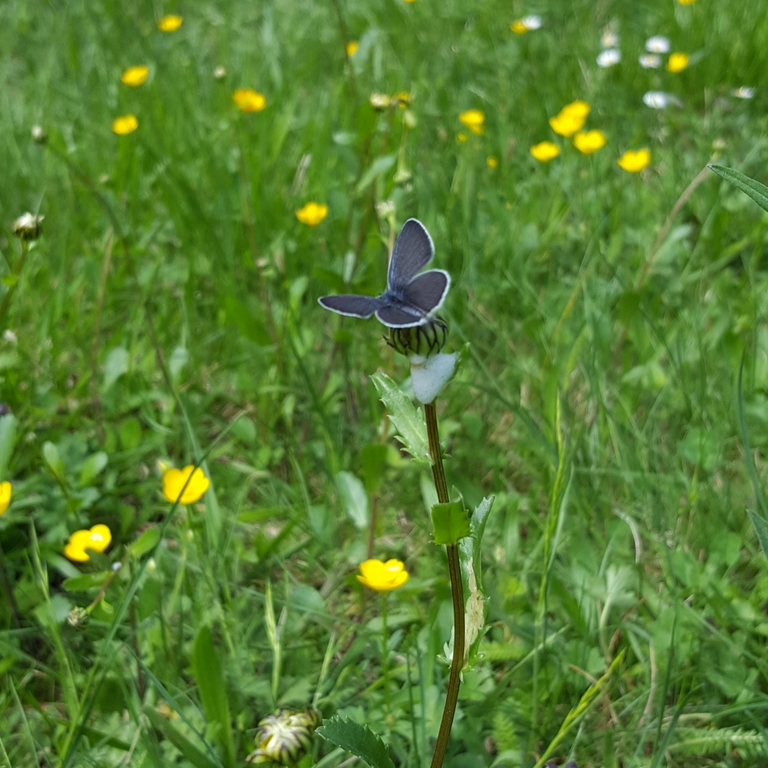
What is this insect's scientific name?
Cupido minimus
